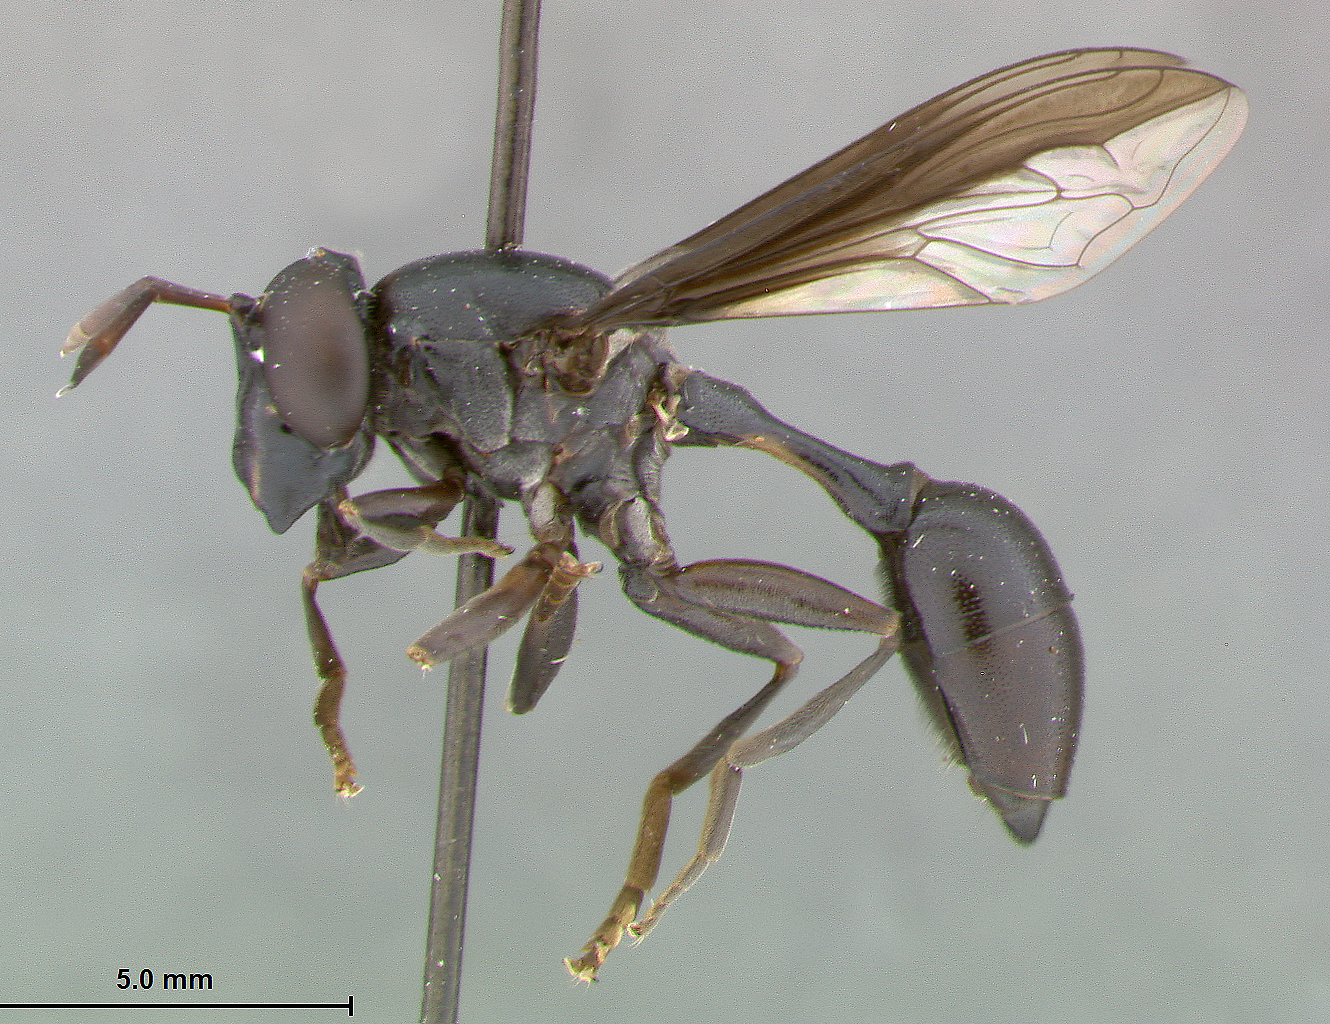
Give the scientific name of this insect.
Polybiomyia schwarzi
